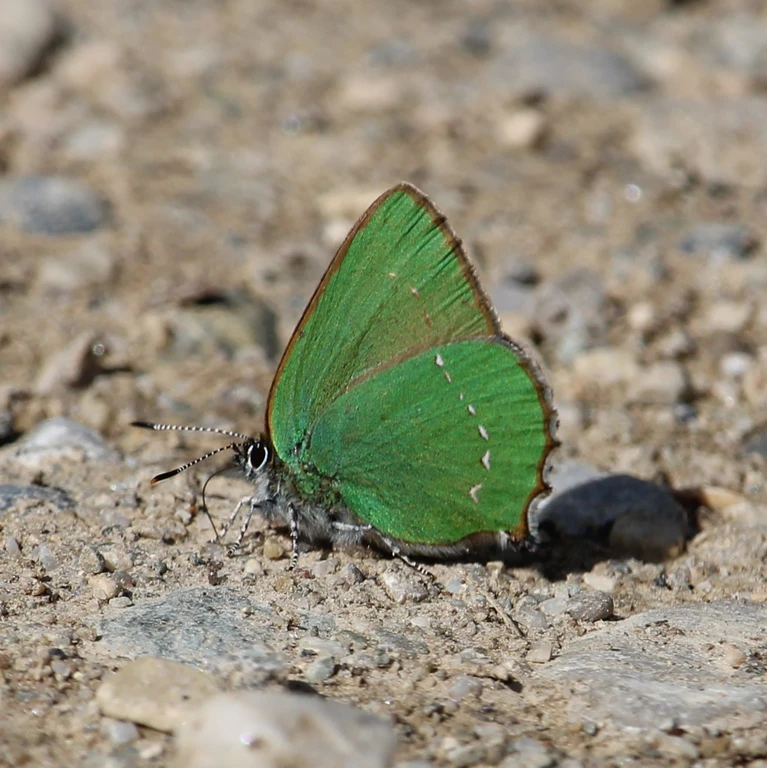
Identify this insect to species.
Callophrys rubi
